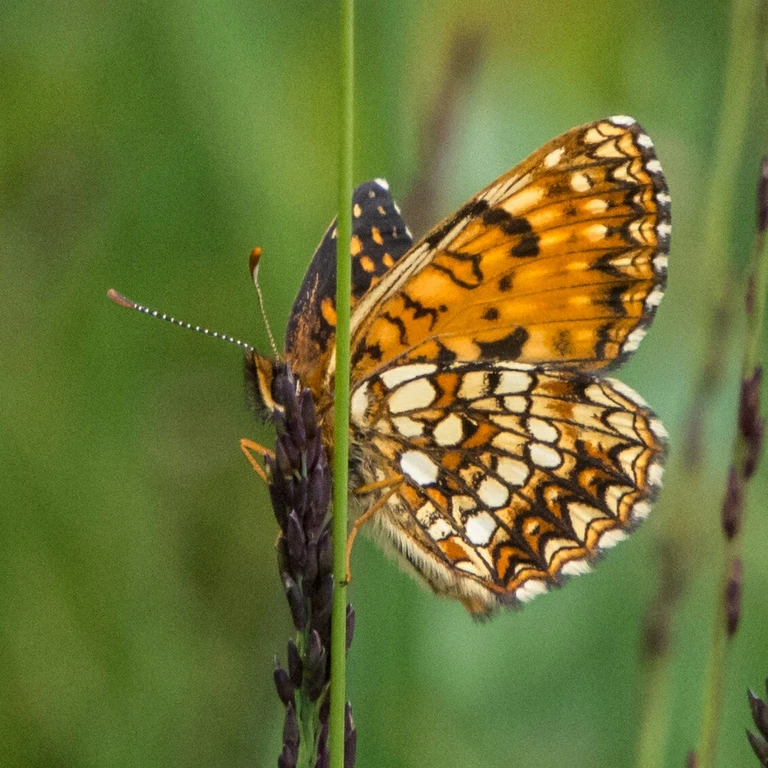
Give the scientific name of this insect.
Melitaea diamina
